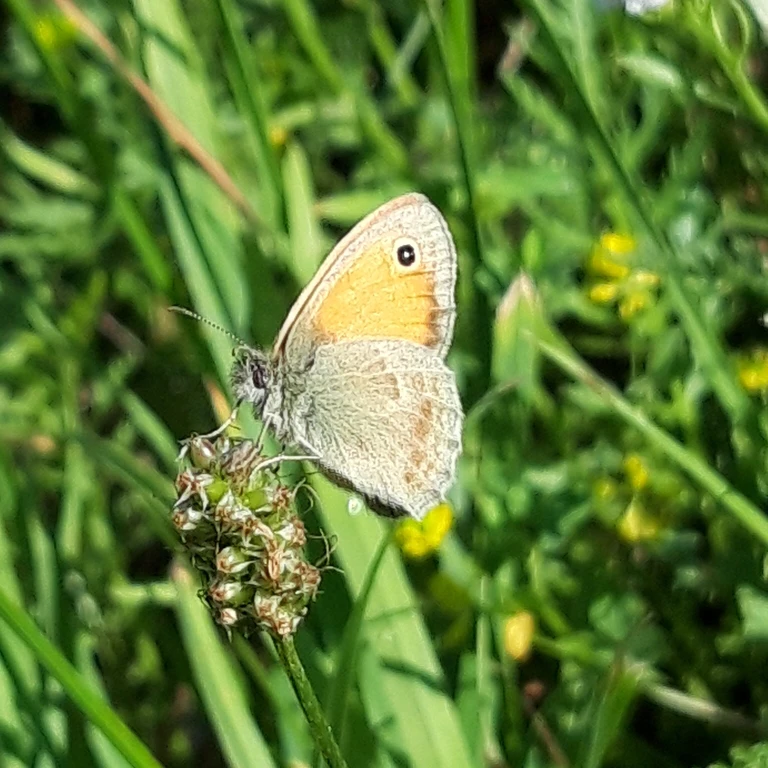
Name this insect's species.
Coenonympha pamphilus
